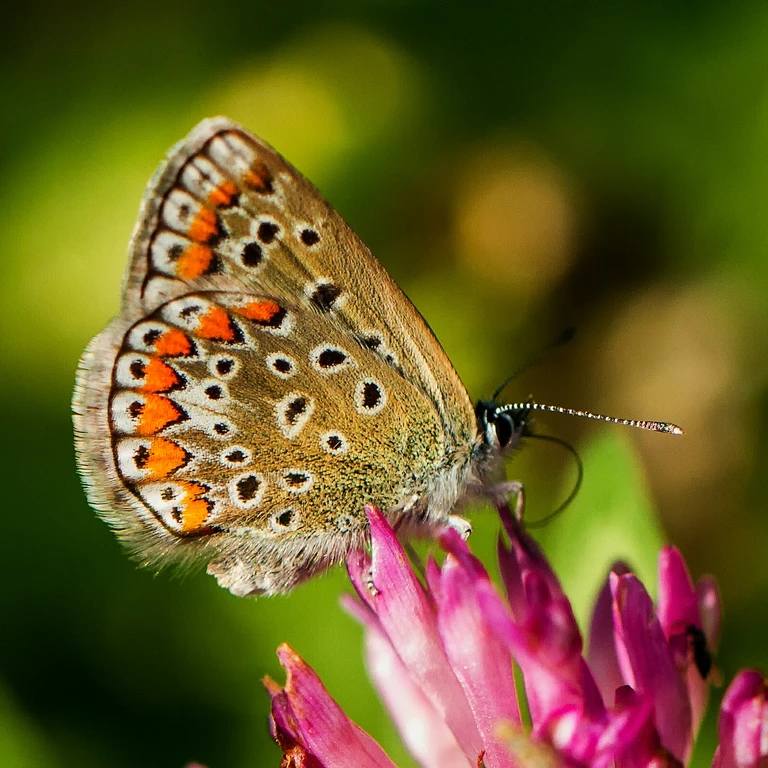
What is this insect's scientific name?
Polyommatus icarus
